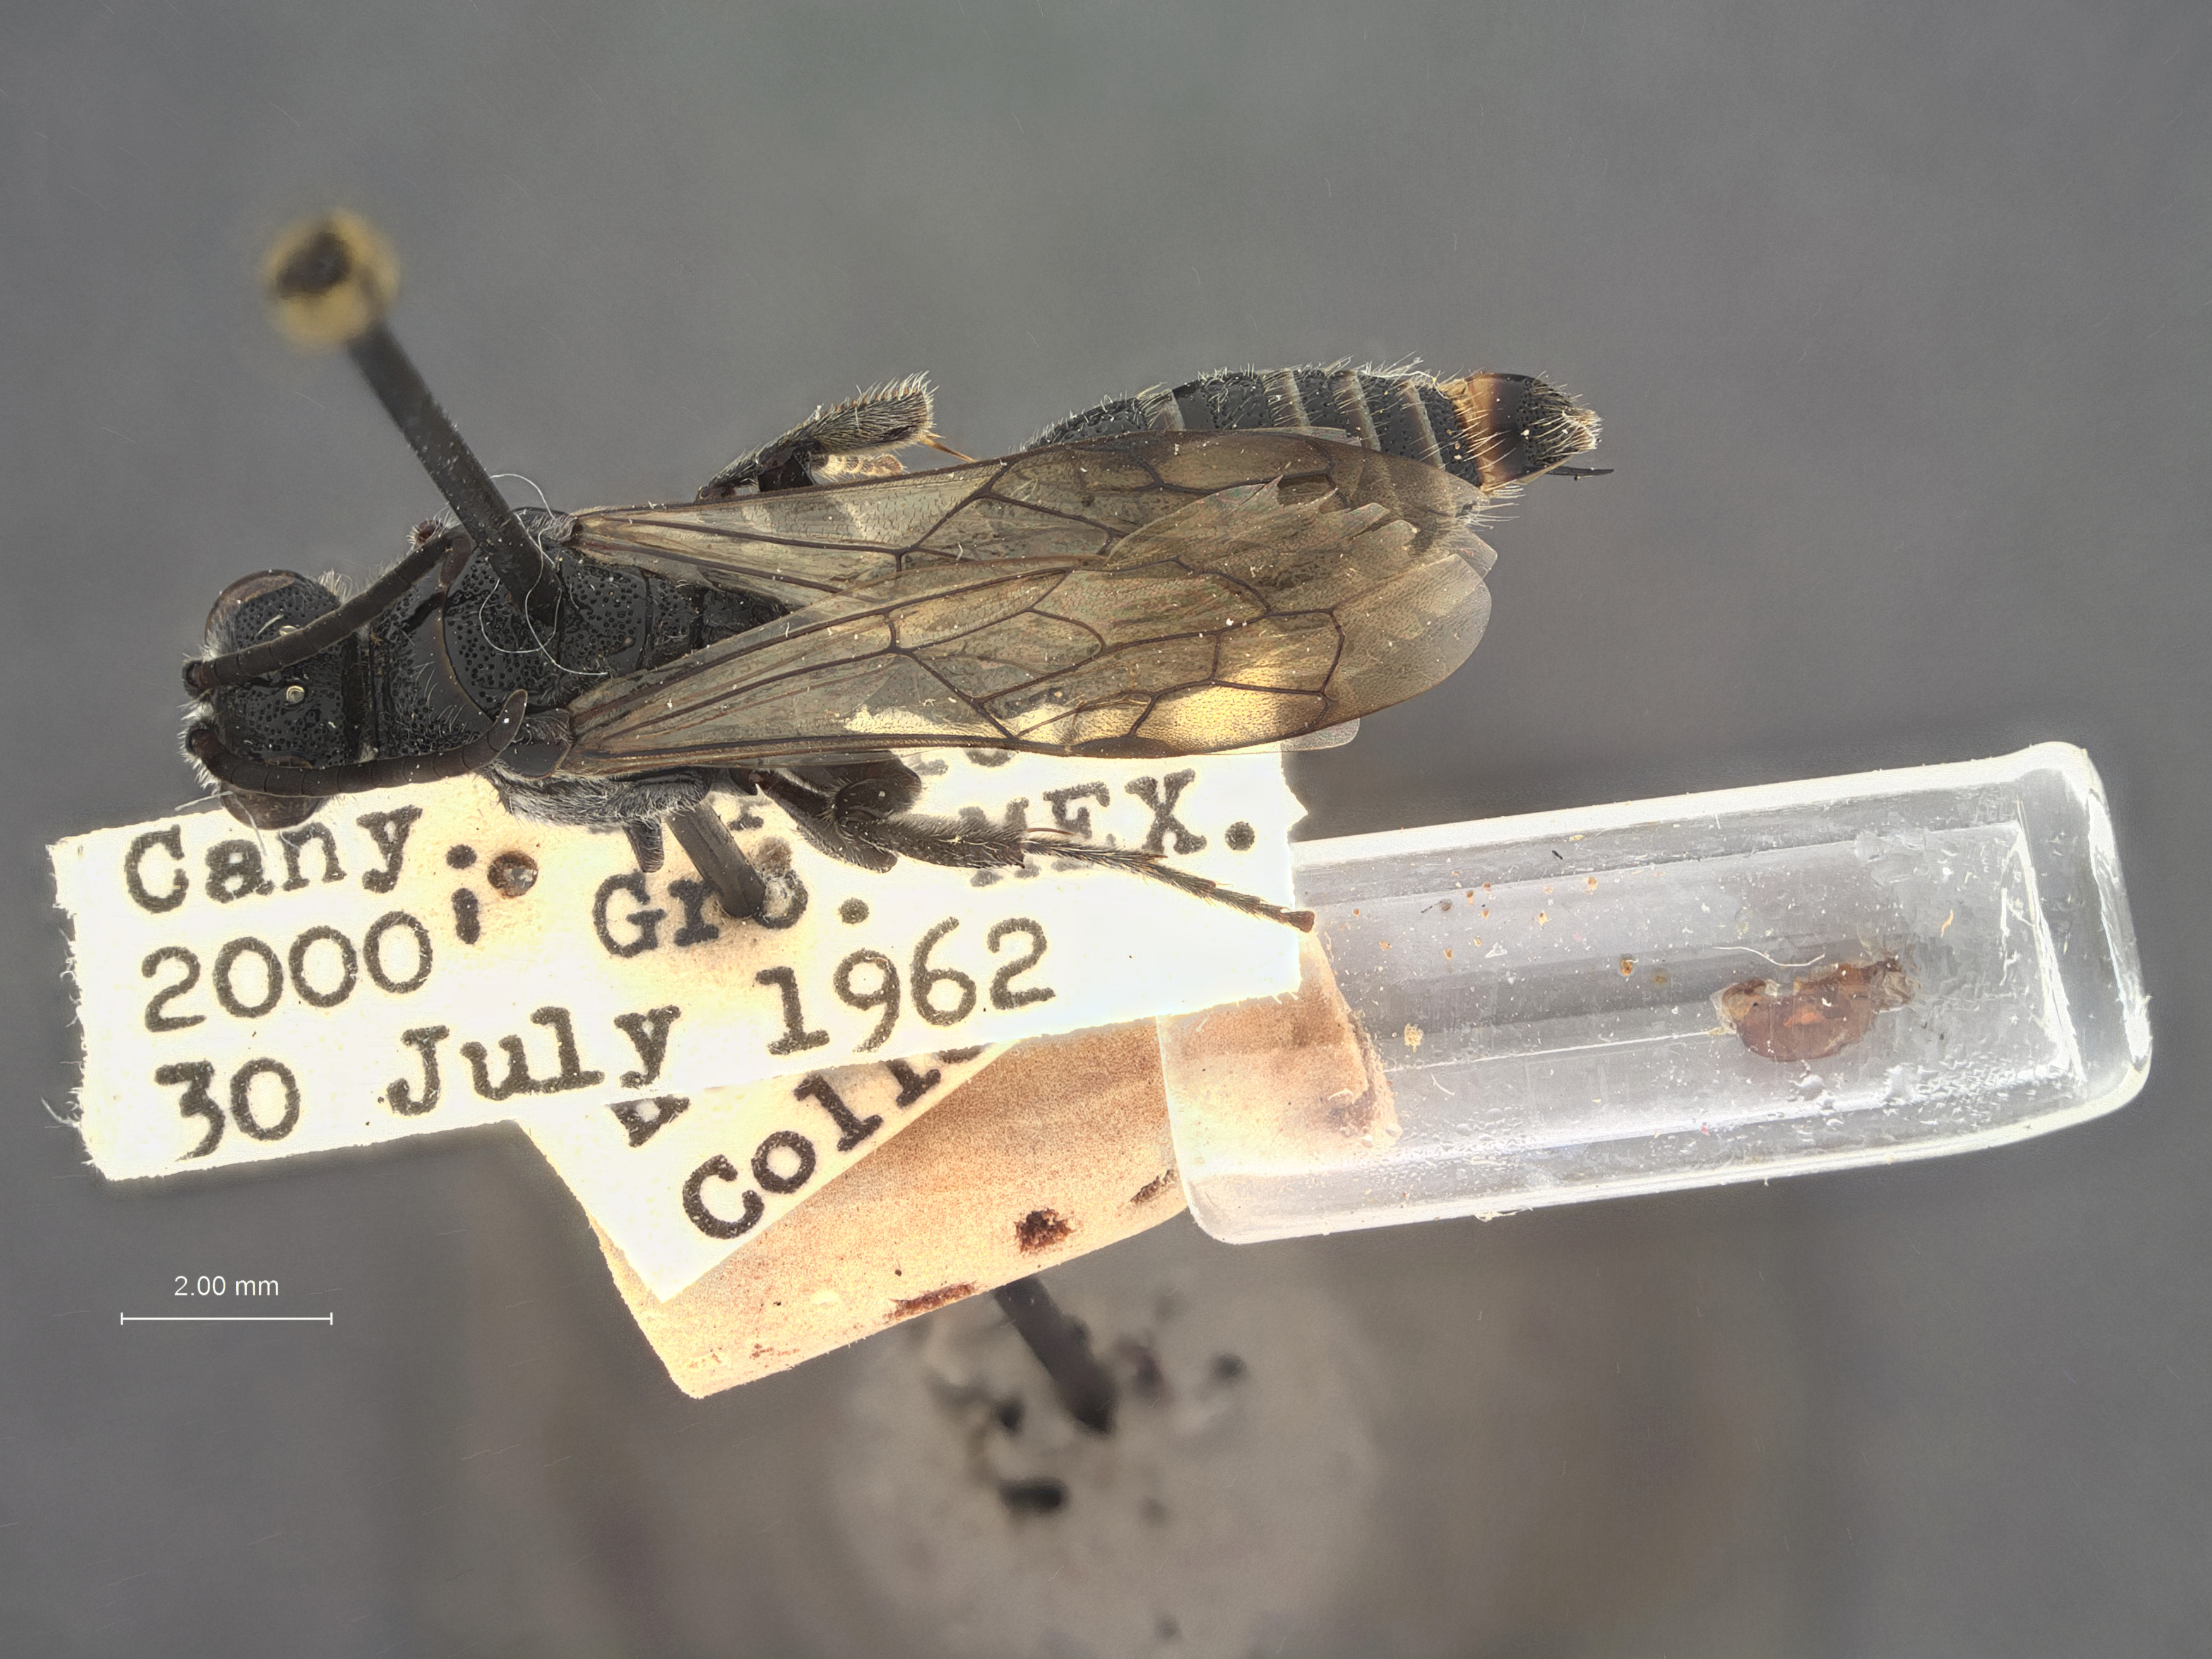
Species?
Krombeinia tegularis
